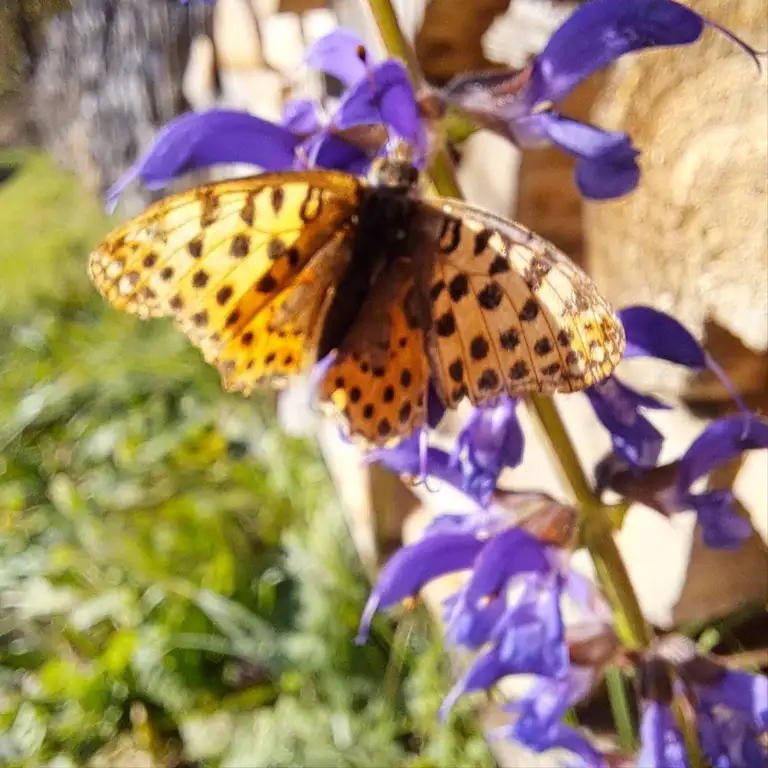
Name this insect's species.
Issoria lathonia
